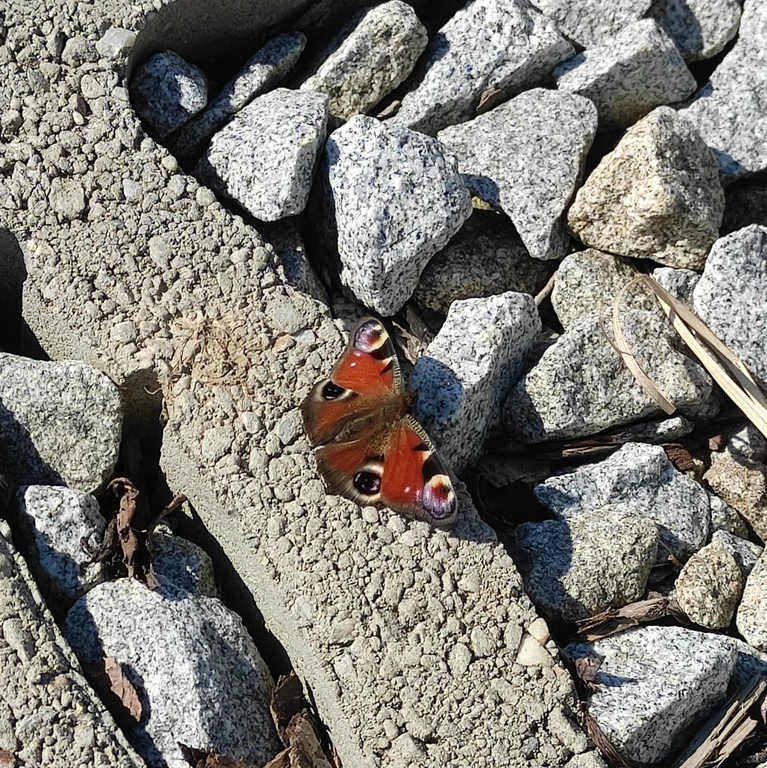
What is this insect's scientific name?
Aglais io
